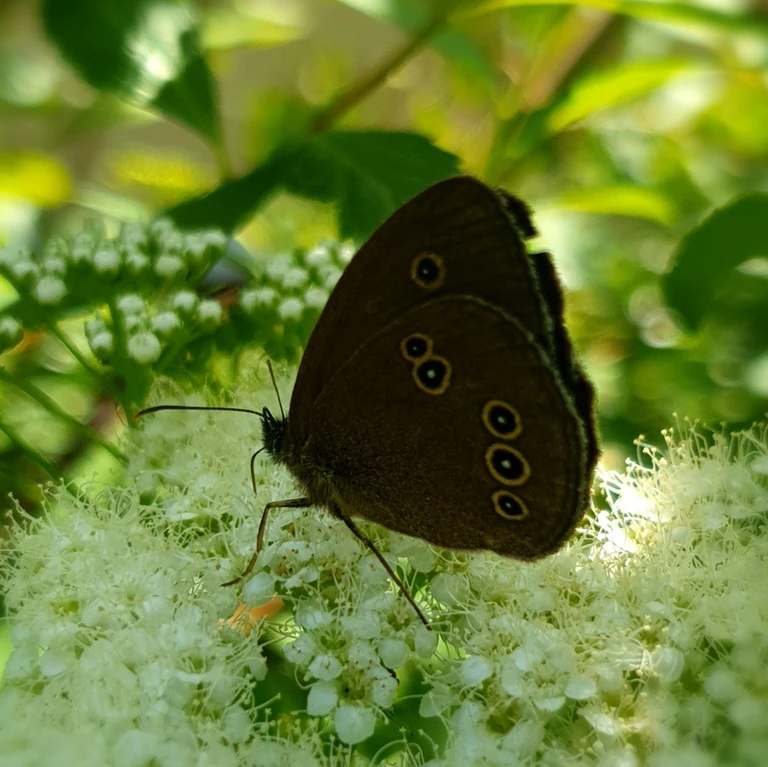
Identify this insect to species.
Aphantopus hyperantus
